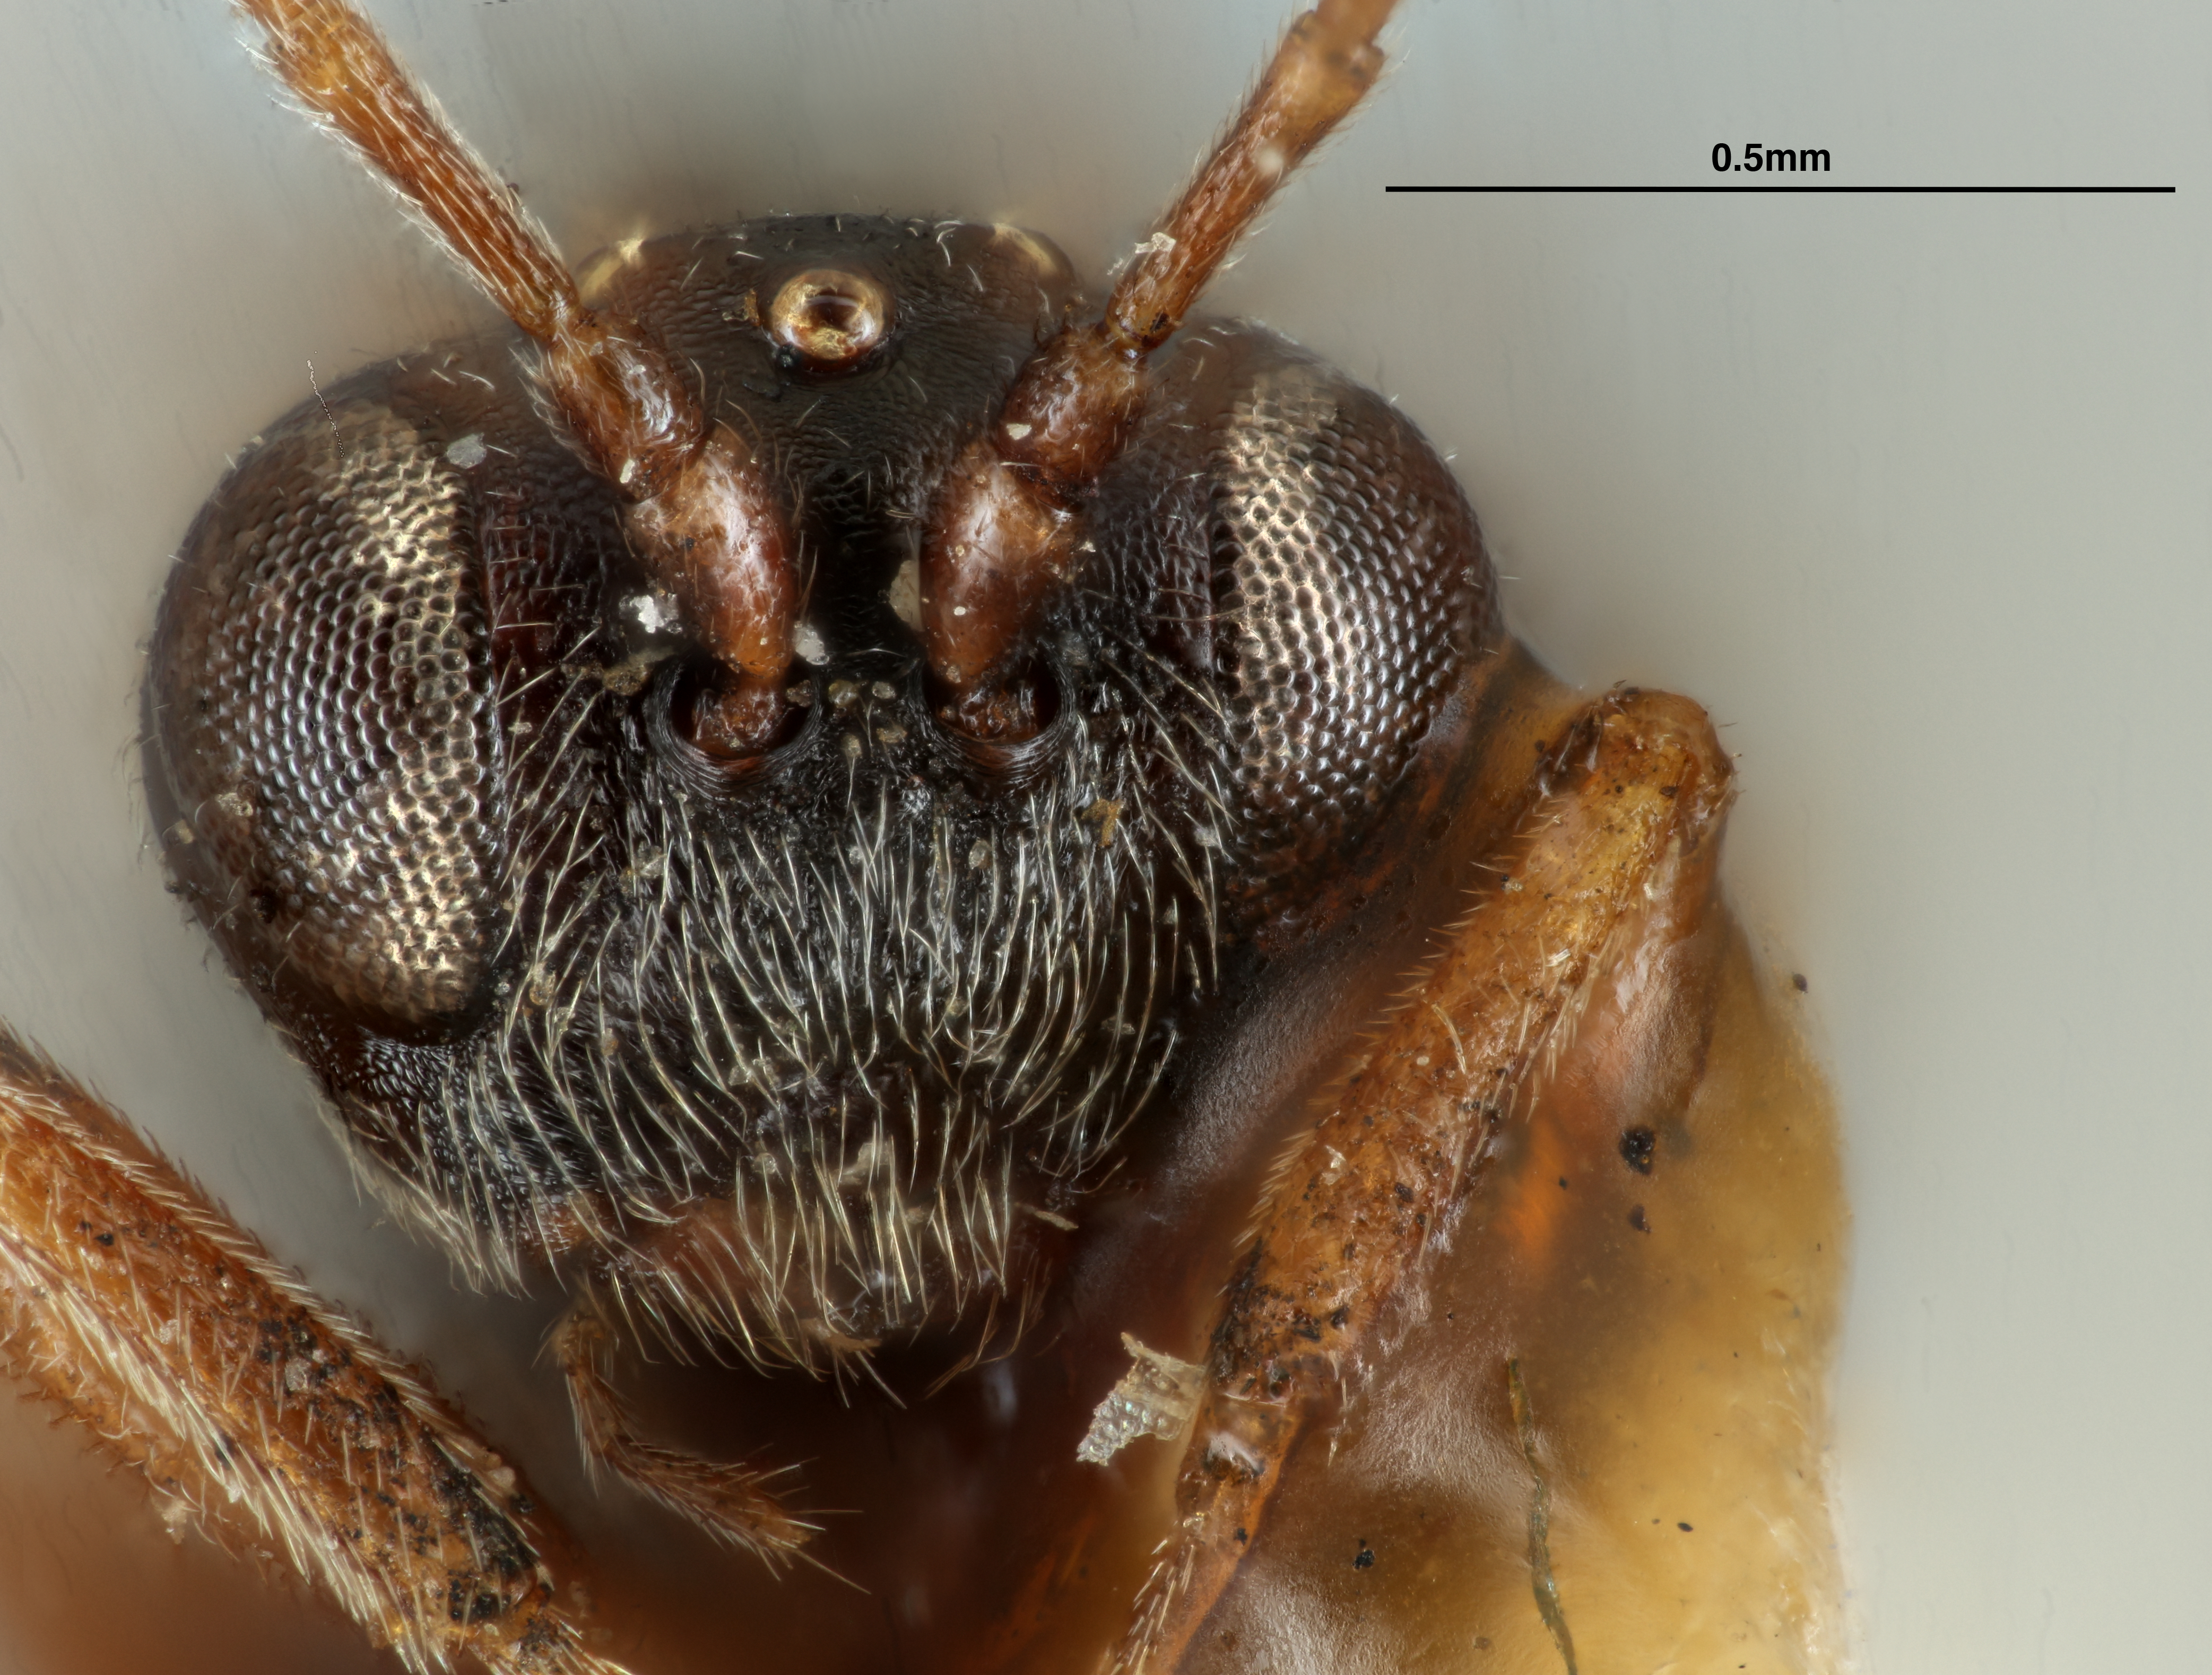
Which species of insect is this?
Andricus deciduatus
